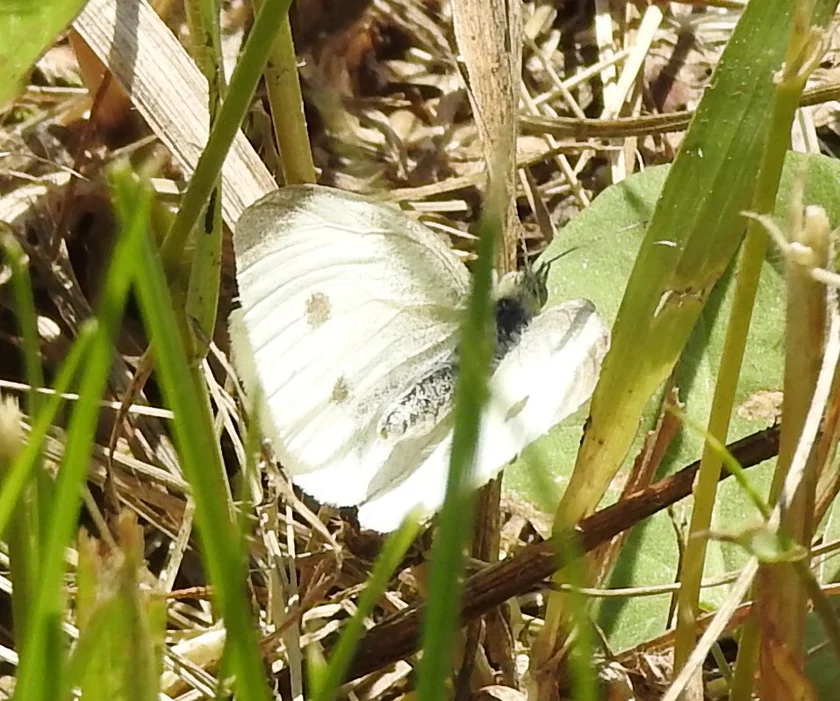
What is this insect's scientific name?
Pieris rapae
